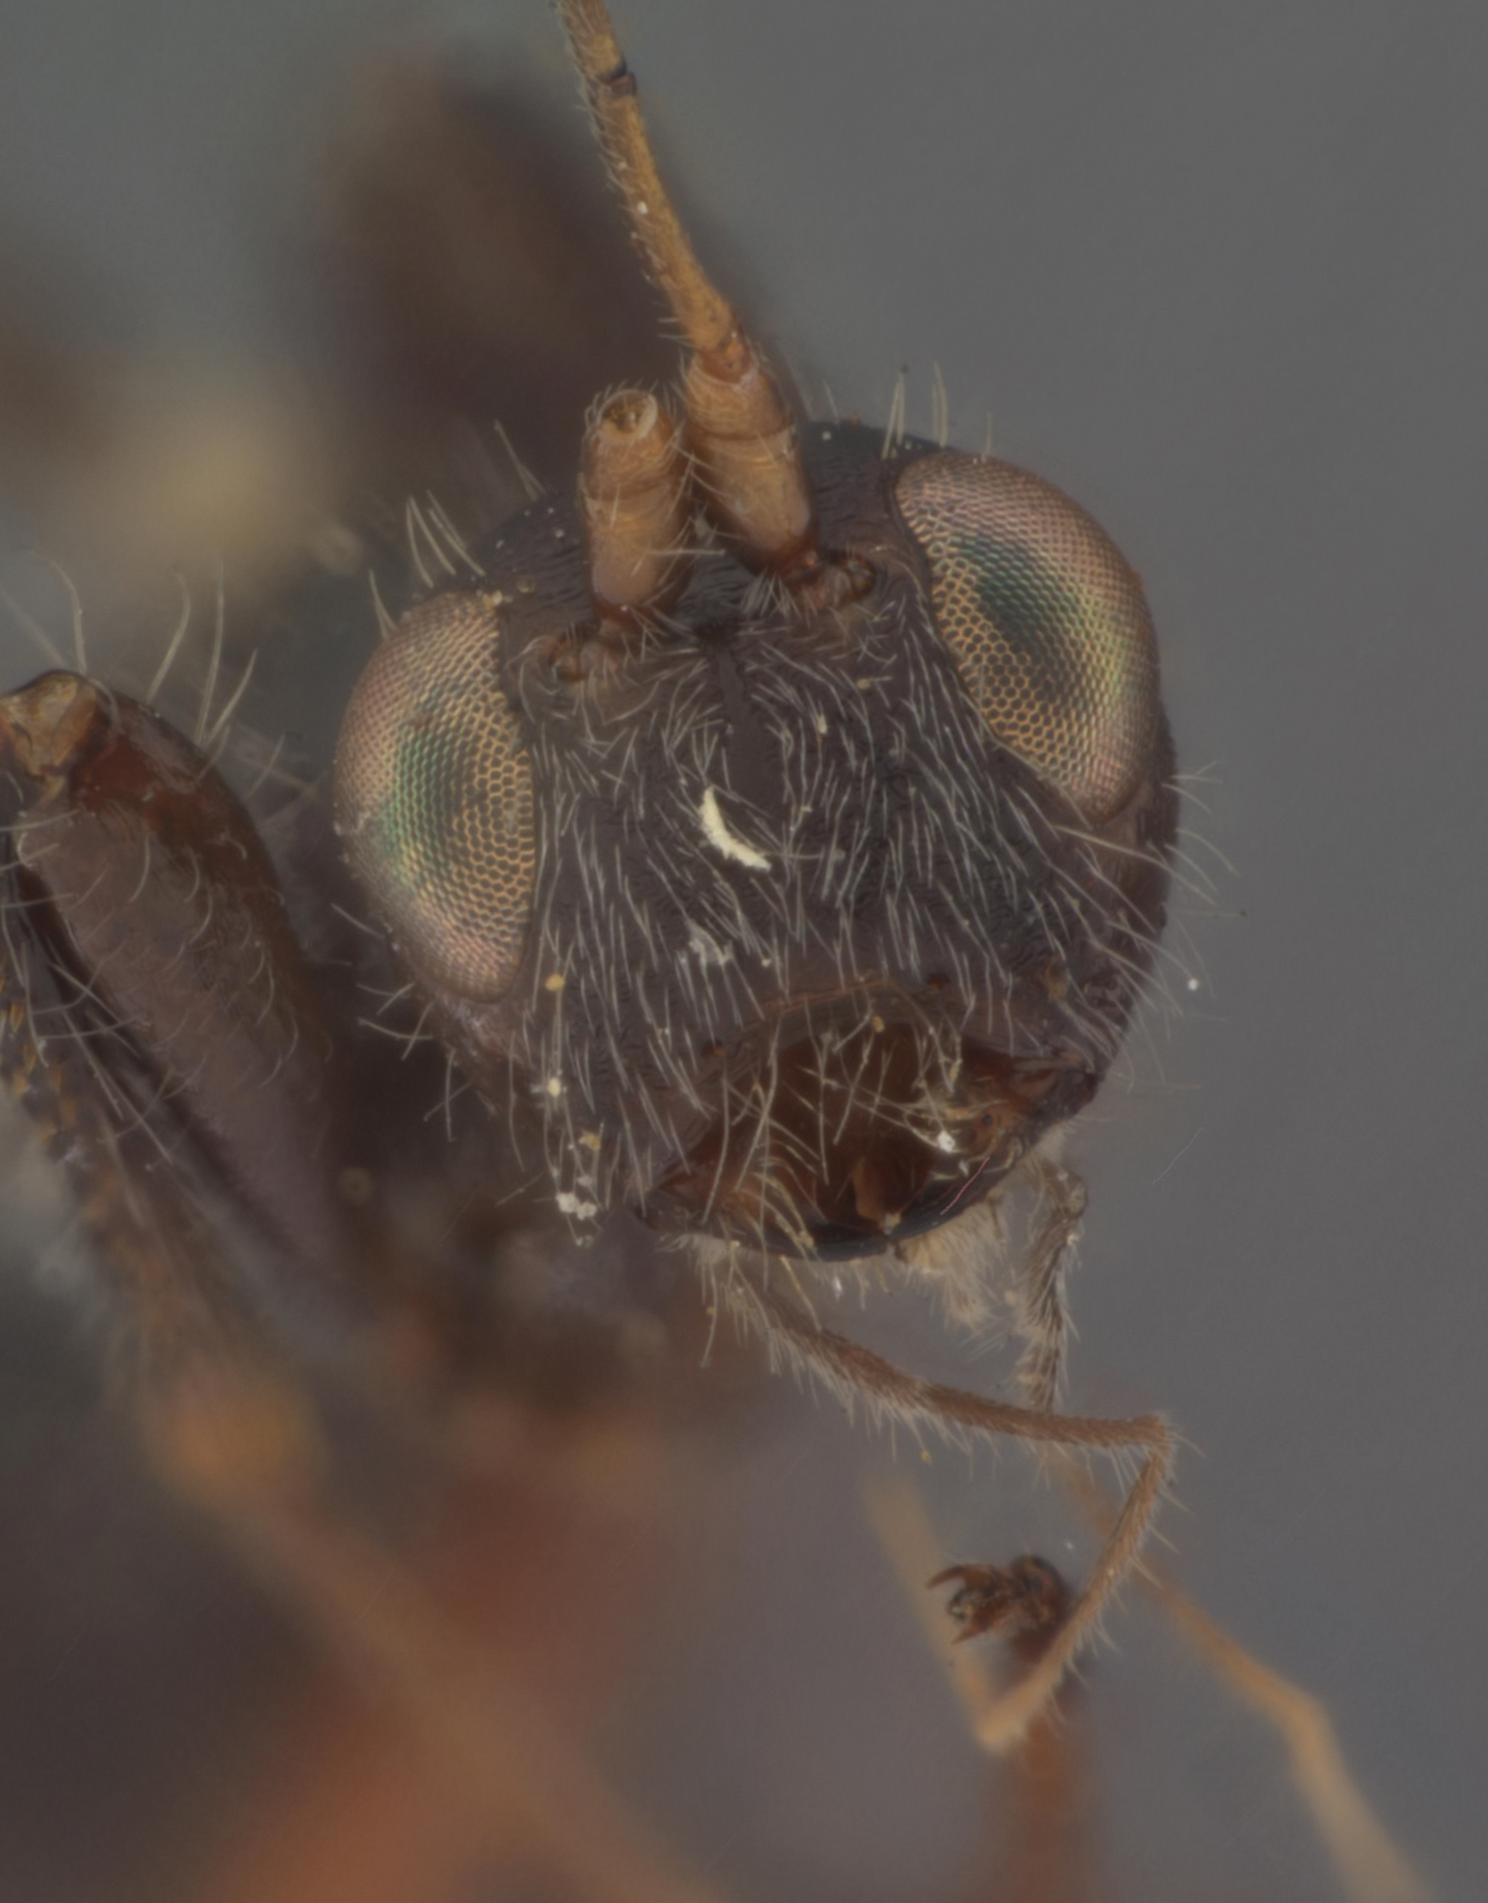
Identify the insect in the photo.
Spathius glabra
